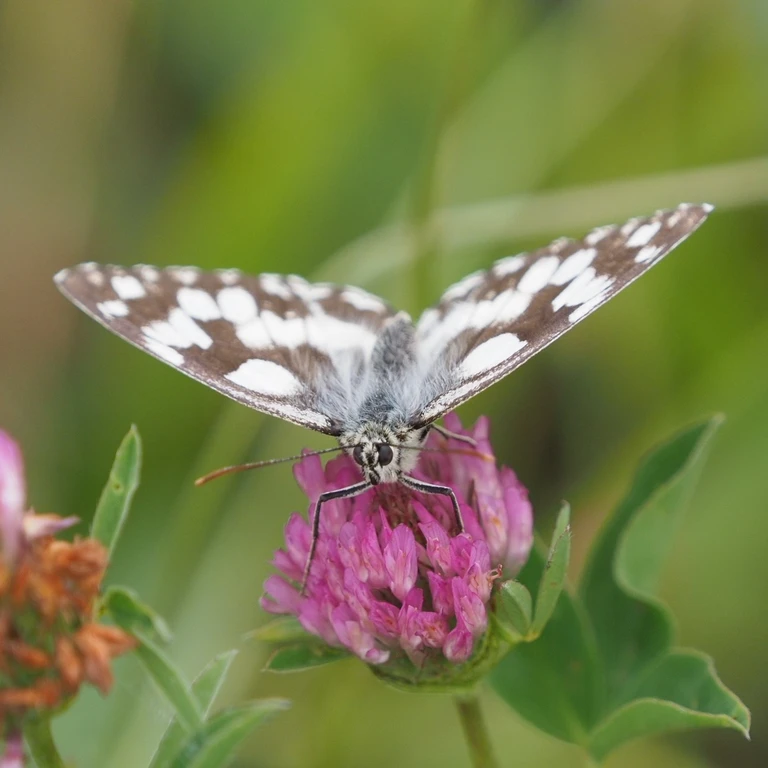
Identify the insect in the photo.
Melanargia galathea
